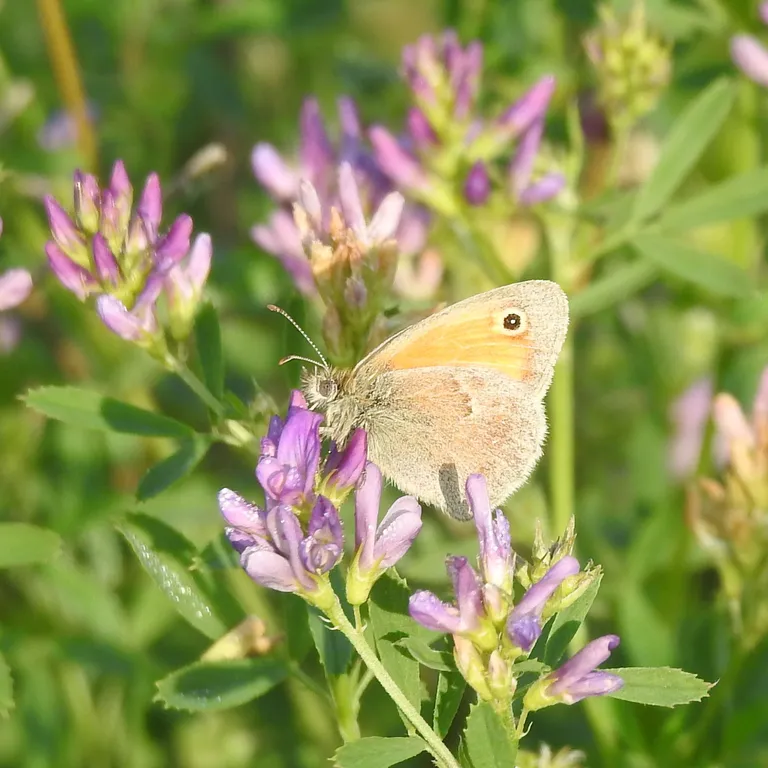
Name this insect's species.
Coenonympha pamphilus
